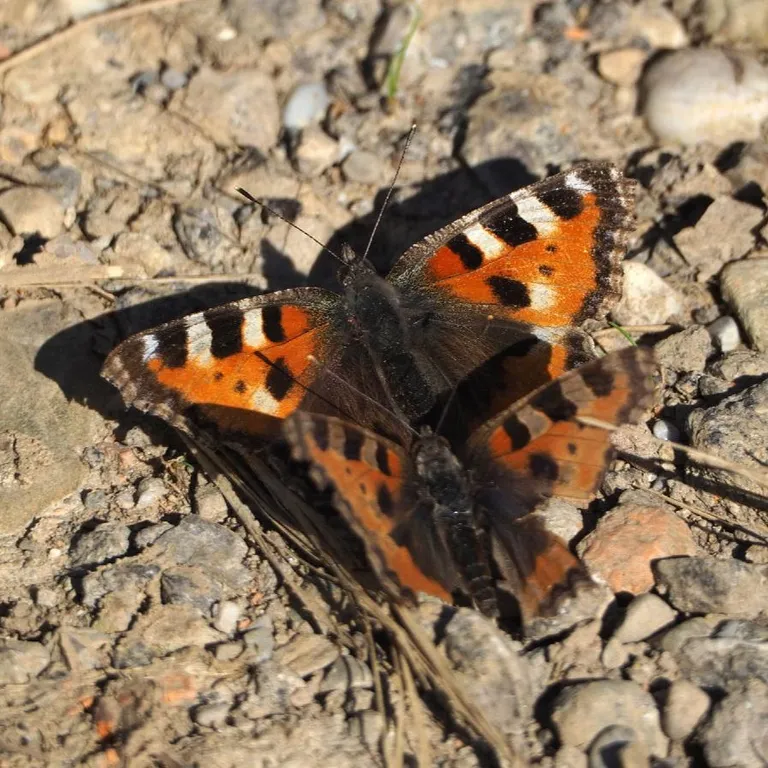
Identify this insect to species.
Aglais urticae
